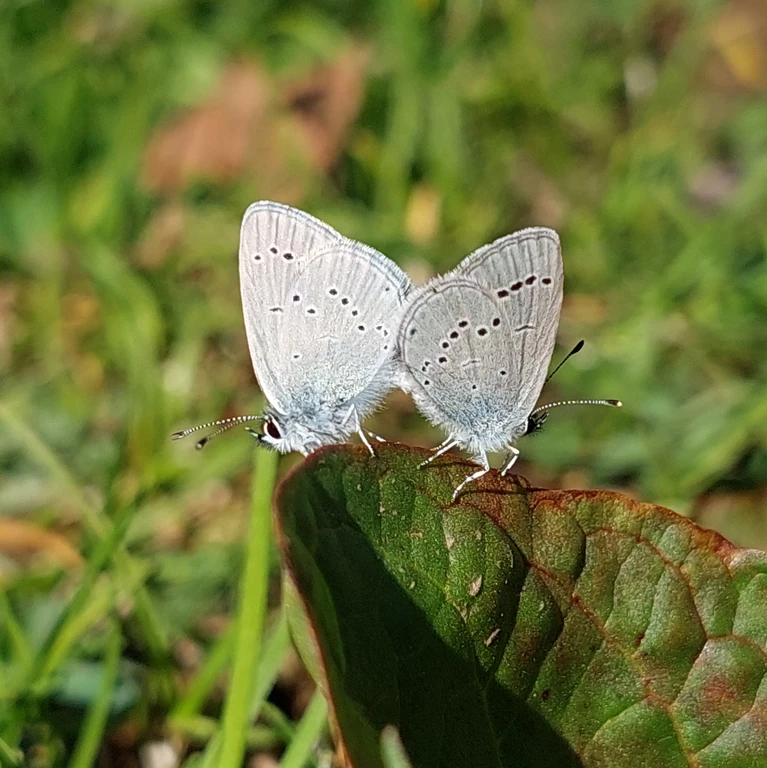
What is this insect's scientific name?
Cupido minimus
